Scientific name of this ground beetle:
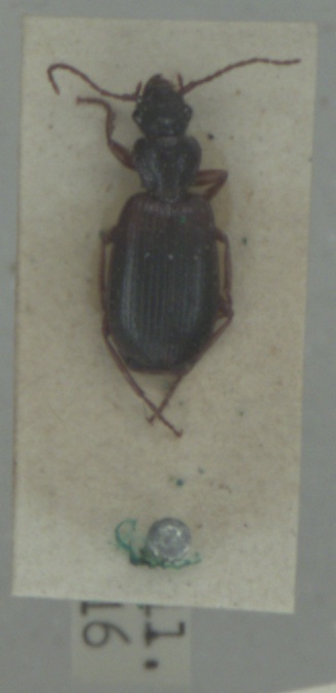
Cymindis vaporariorum
